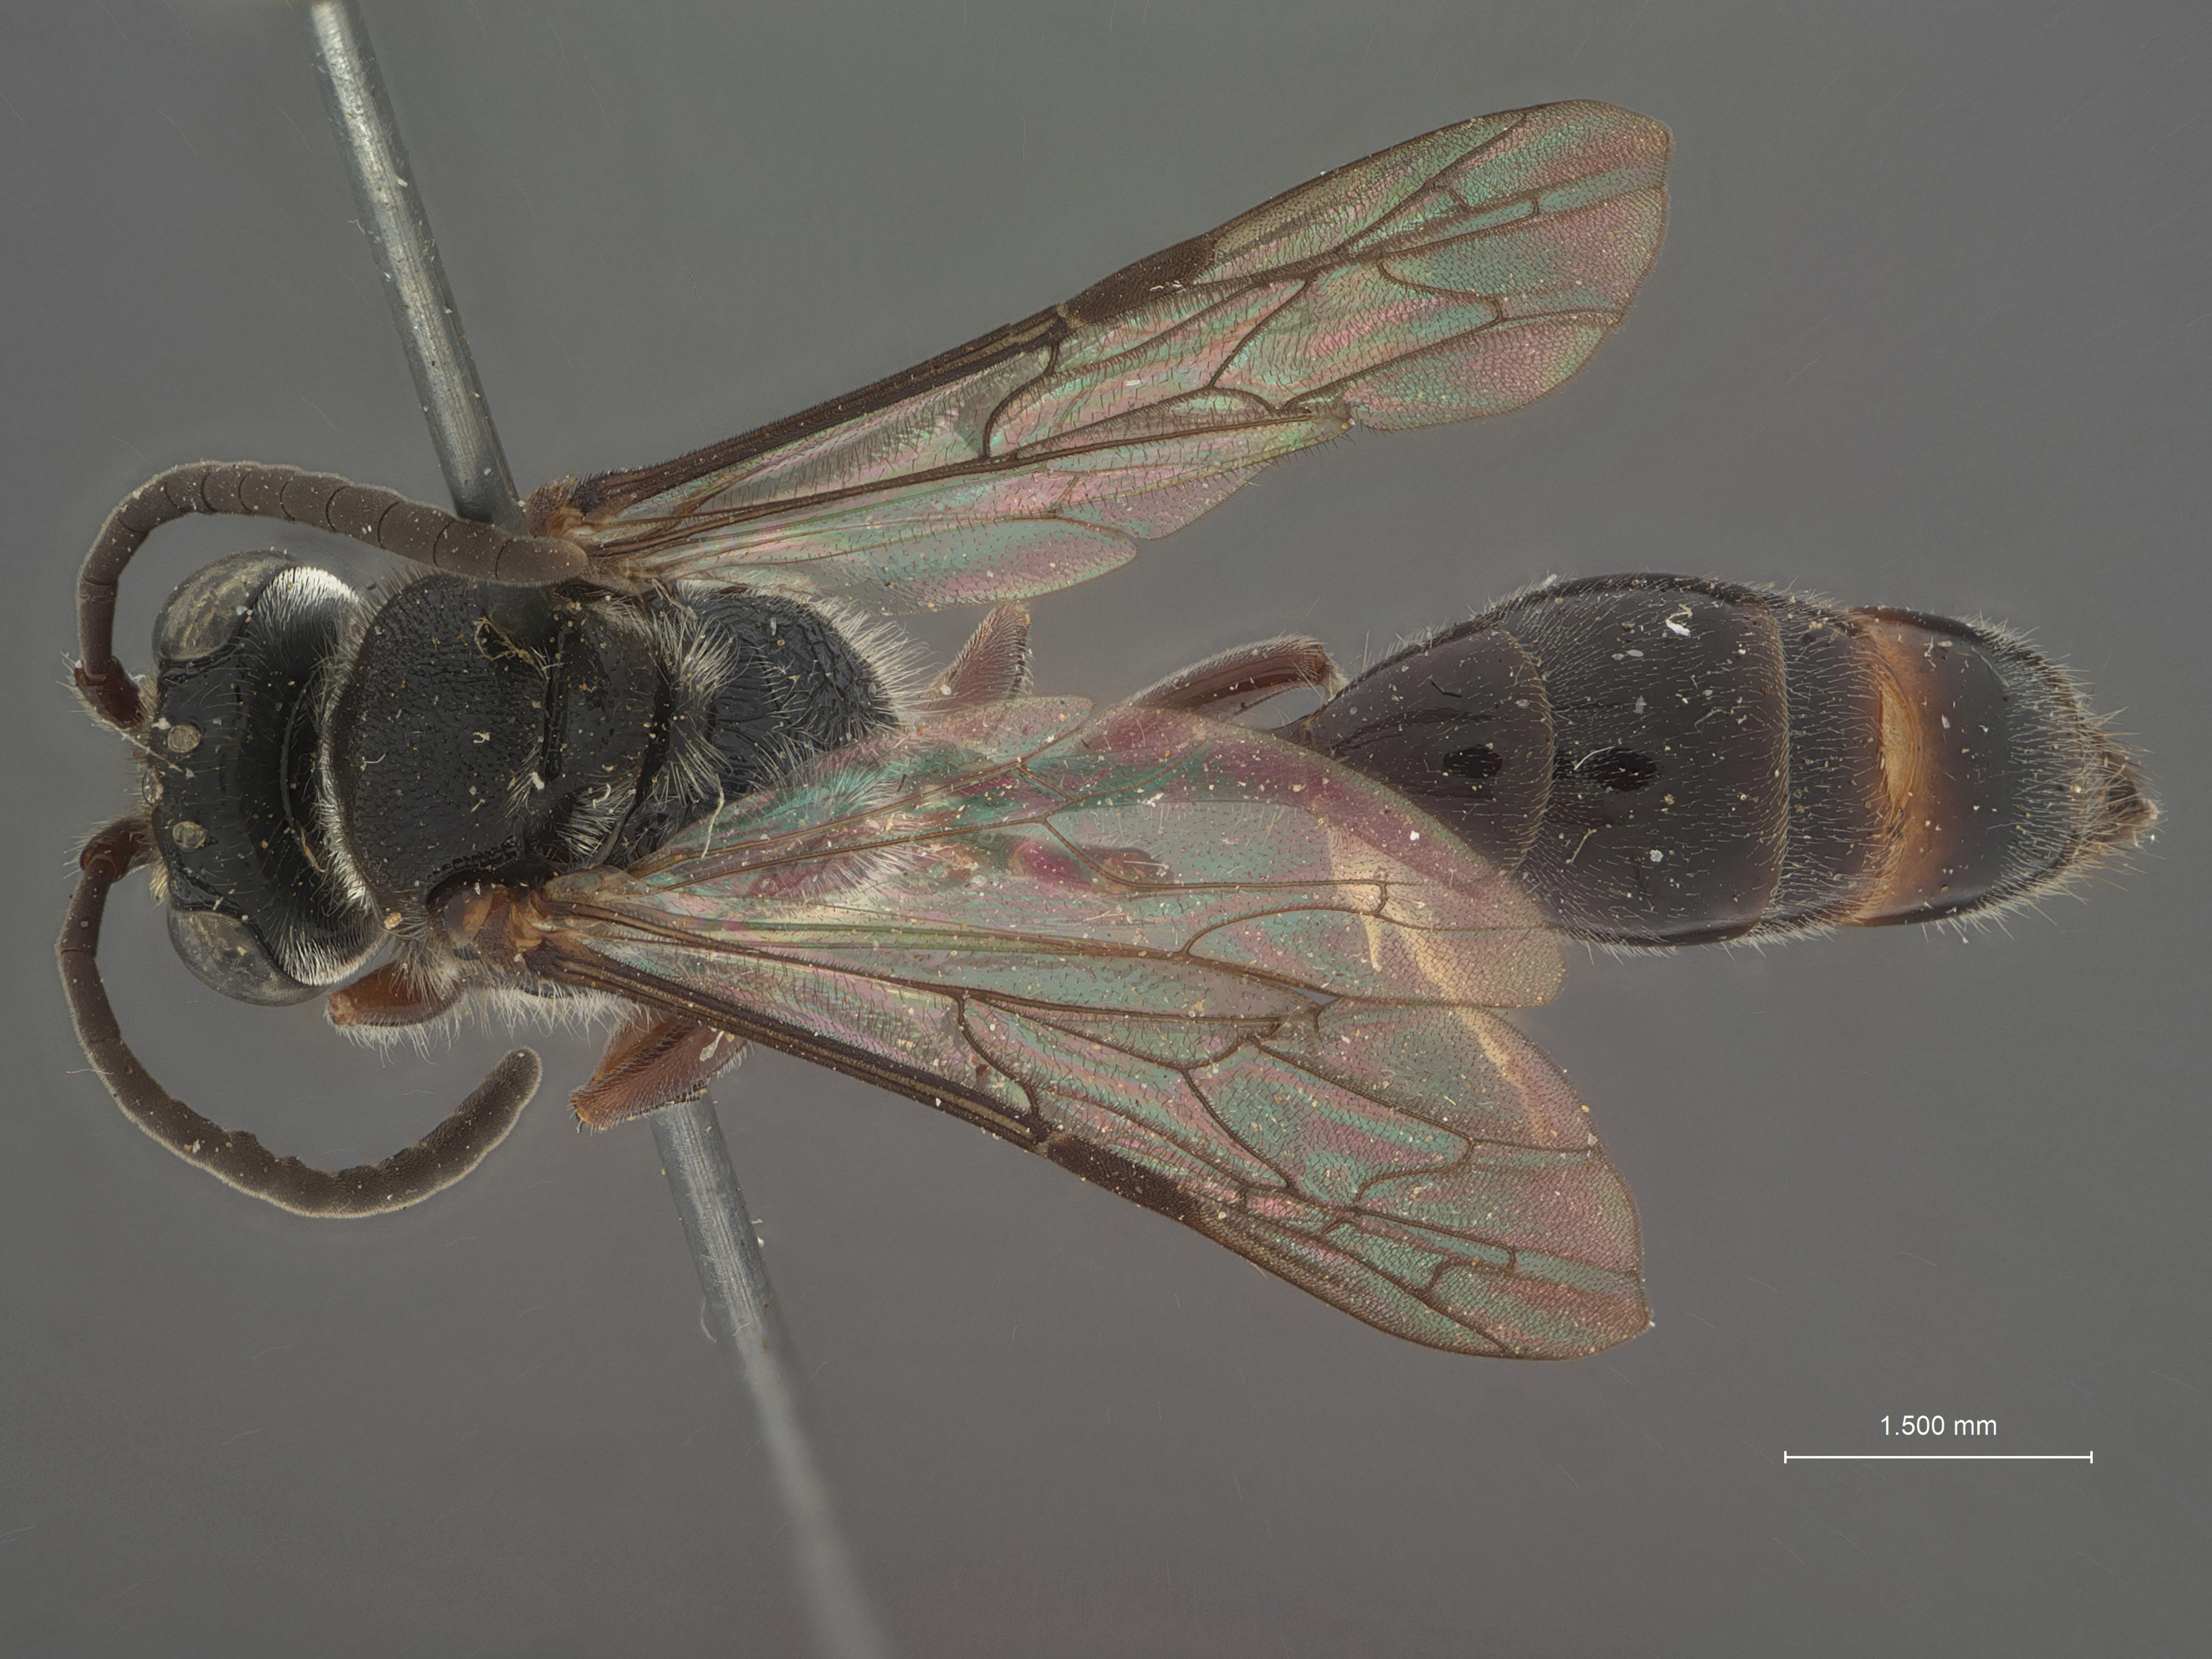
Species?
Mimesa melanosoma
